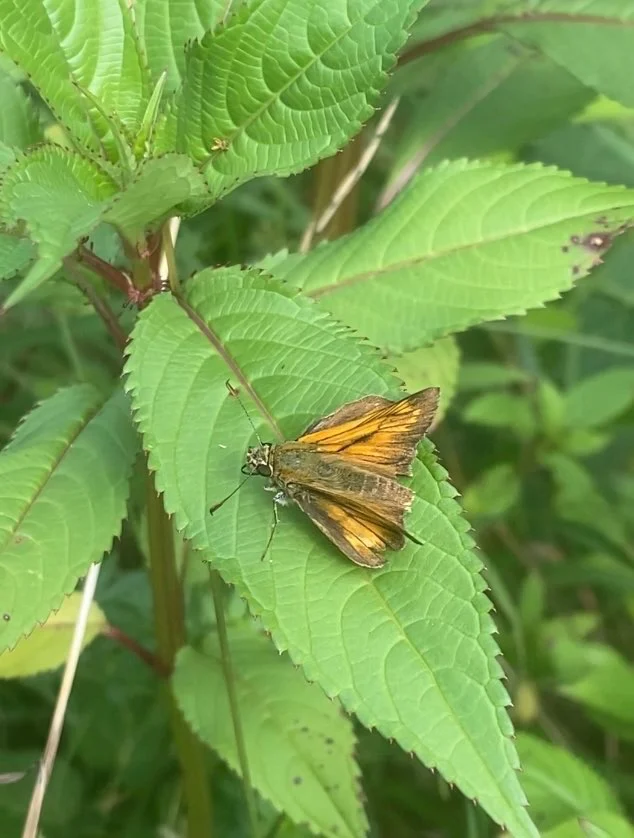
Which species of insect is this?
Ochlodes sylvanus (also Ochlodes venata)
